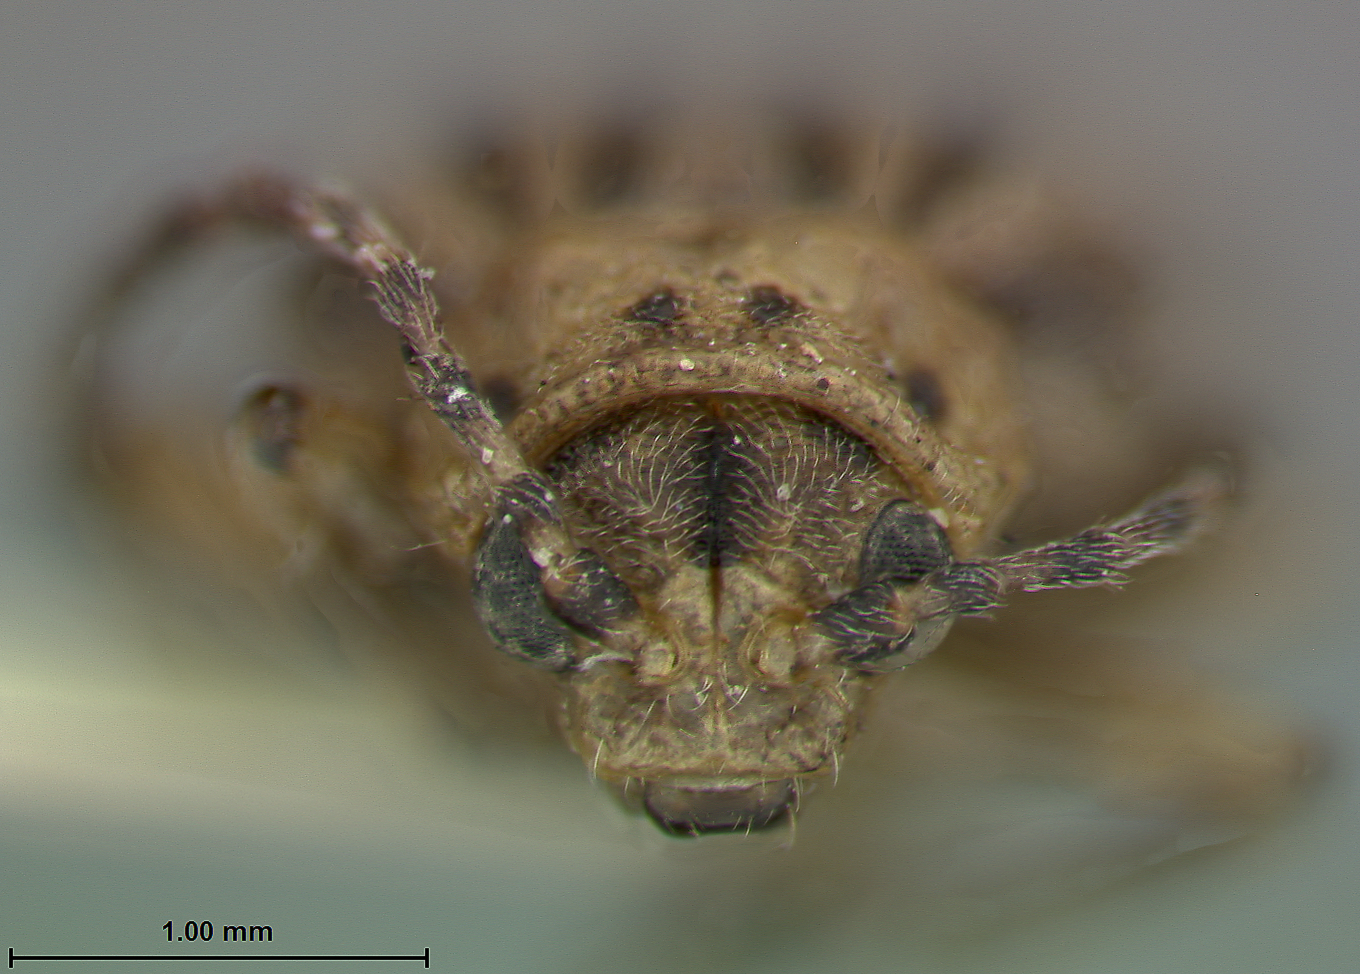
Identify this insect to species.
Galerucella oteroi
